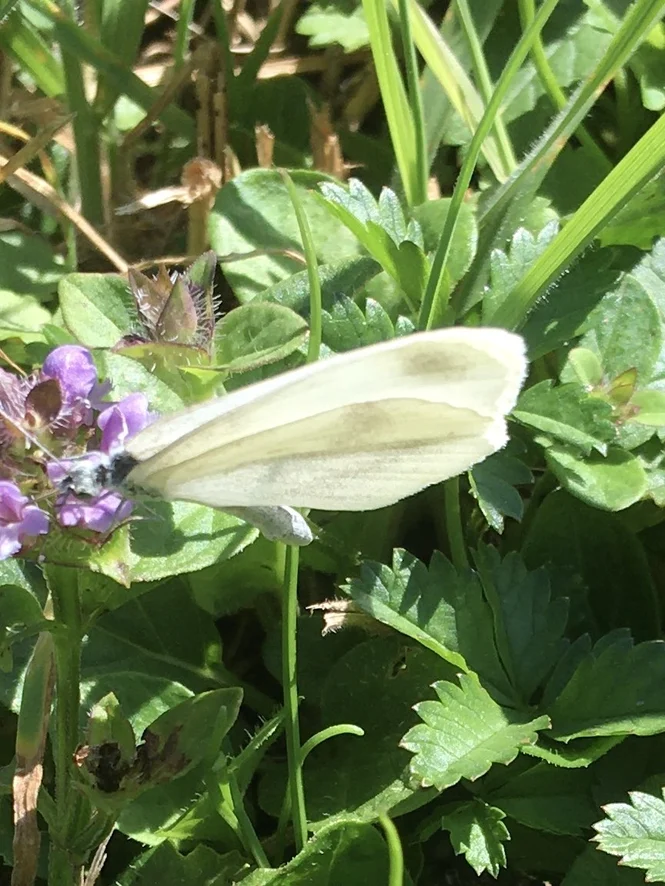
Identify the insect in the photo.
Leptidea sinapis/juvernica
